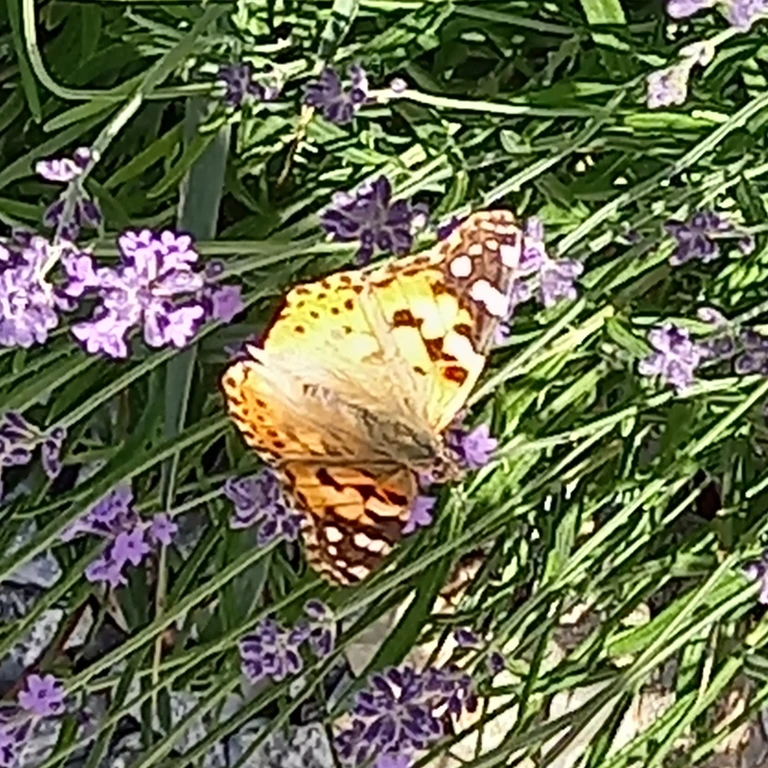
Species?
Vanessa cardui
